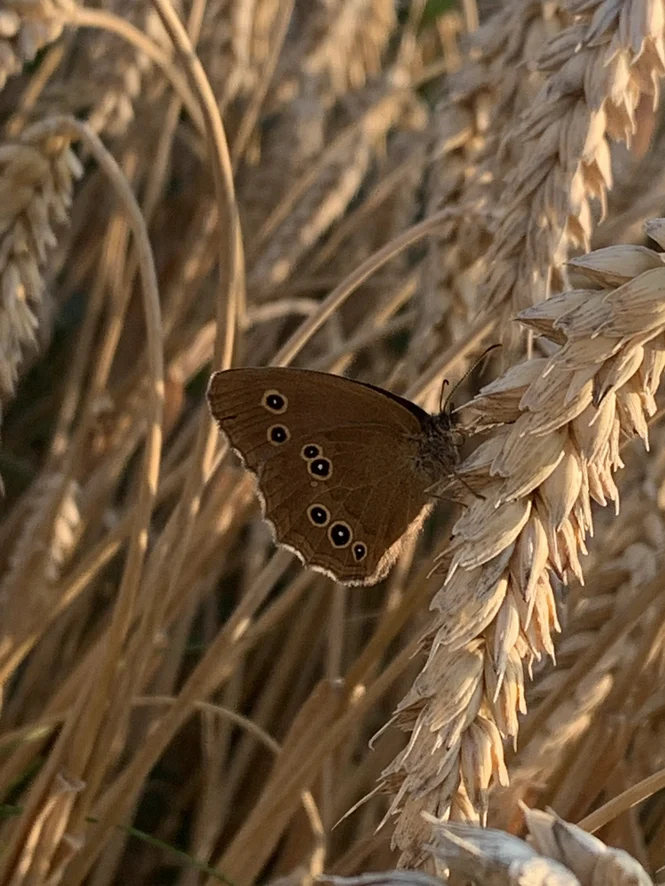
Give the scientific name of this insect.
Aphantopus hyperantus
